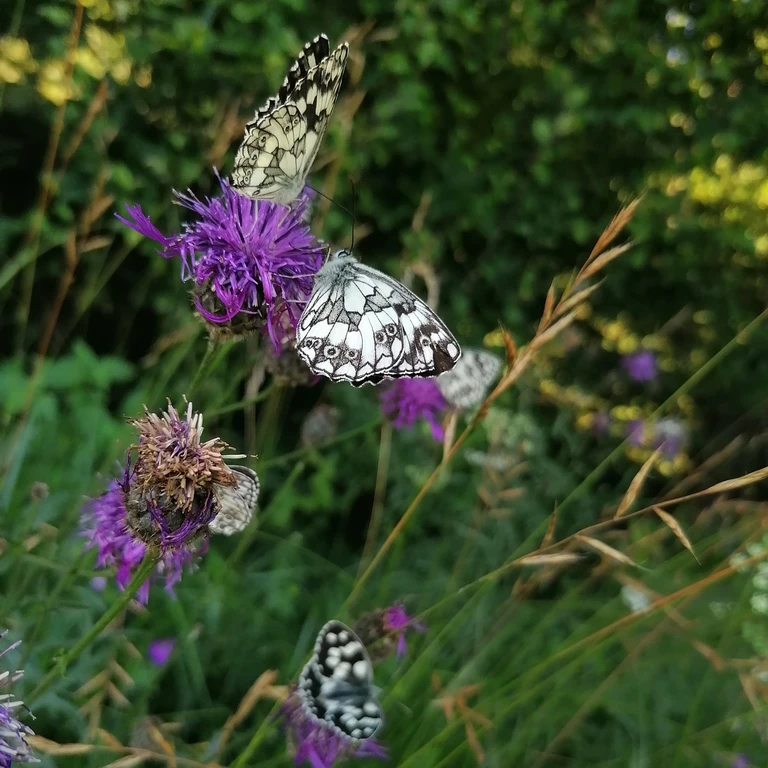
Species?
Melanargia galathea
